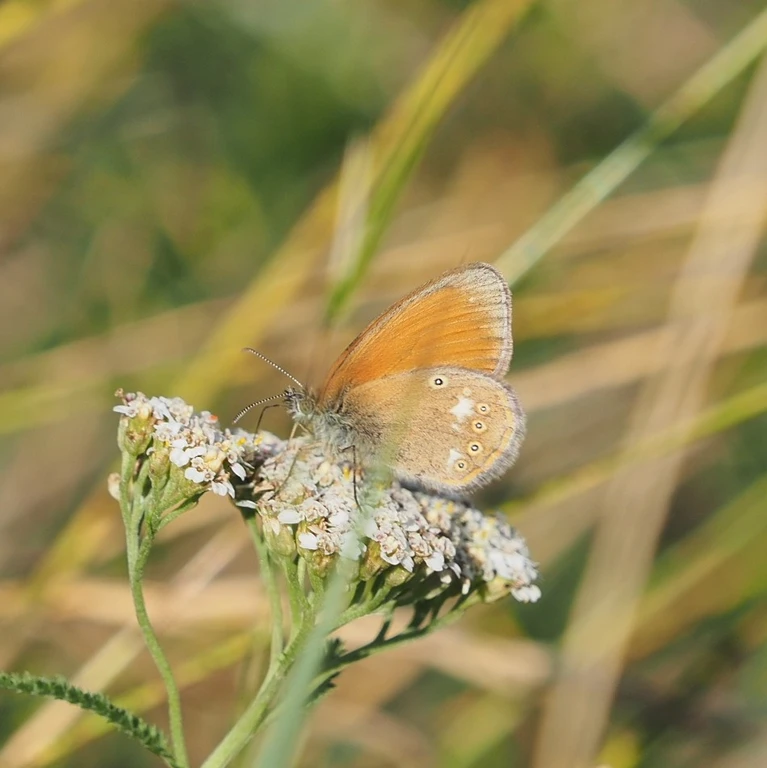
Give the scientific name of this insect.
Coenonympha glycerion (also Coenonympha iphis)
